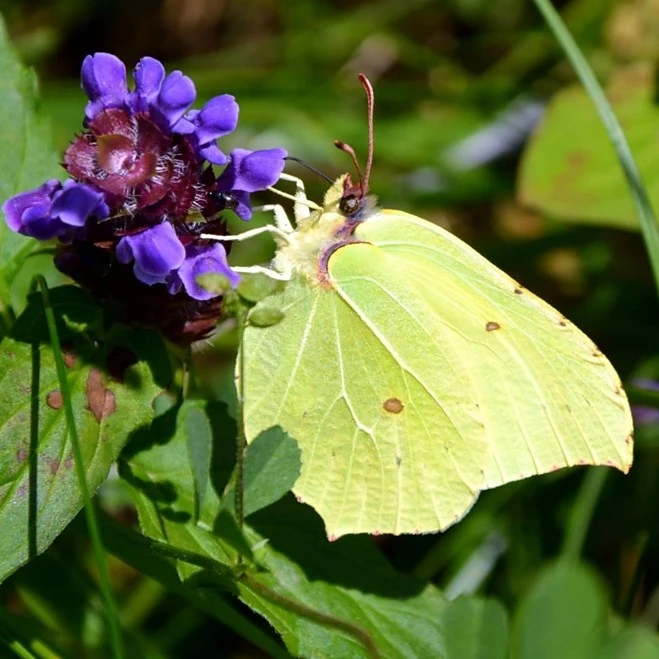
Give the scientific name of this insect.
Gonepteryx rhamni
